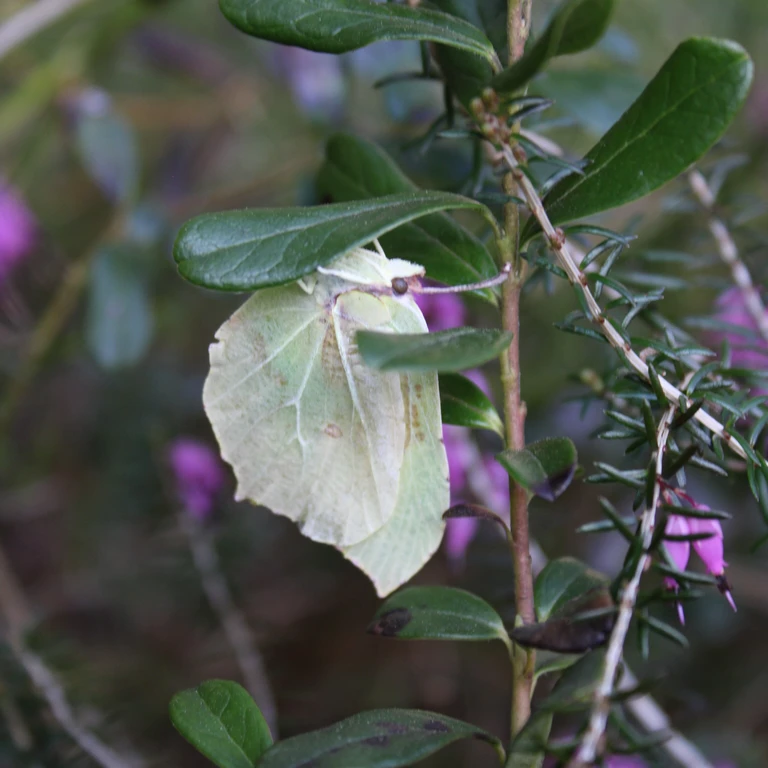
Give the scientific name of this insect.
Gonepteryx rhamni
